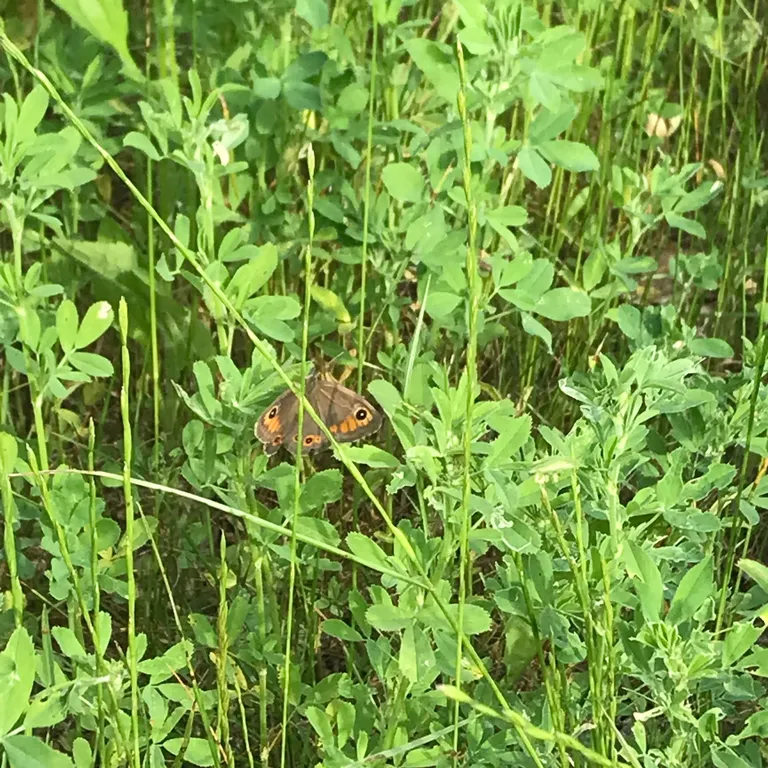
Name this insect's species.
Lasiommata maera (also Pararge maera)
